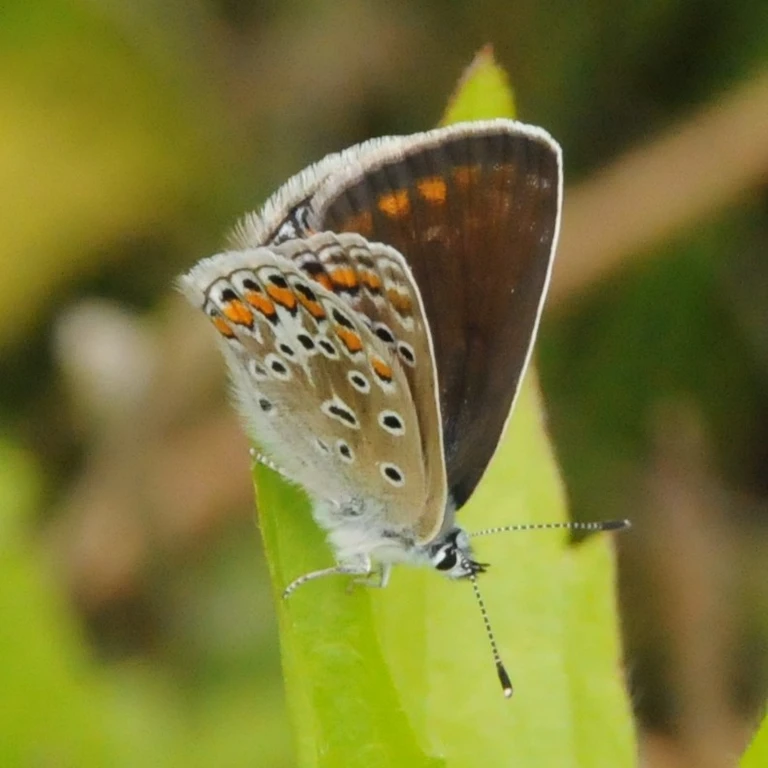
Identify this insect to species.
Polyommatus icarus
